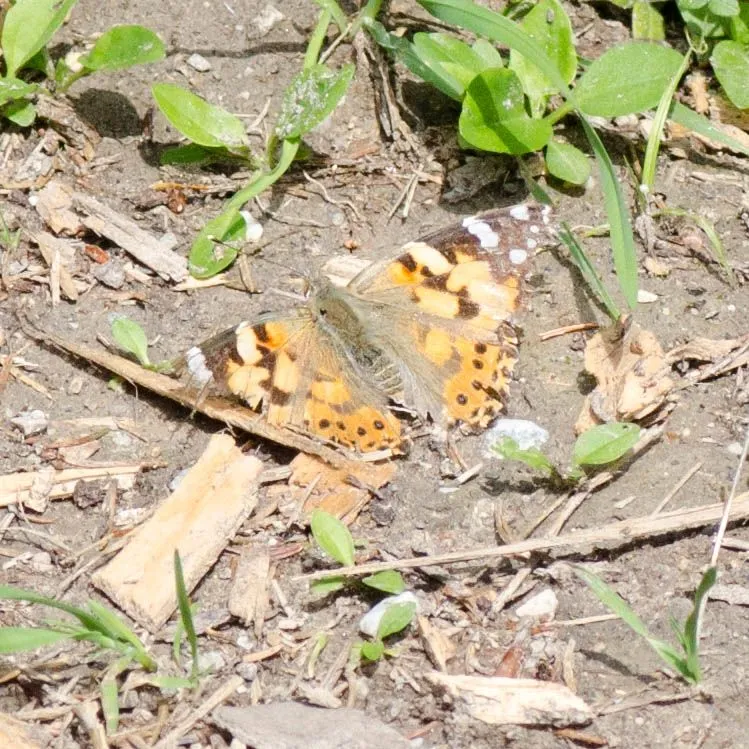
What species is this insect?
Vanessa cardui
